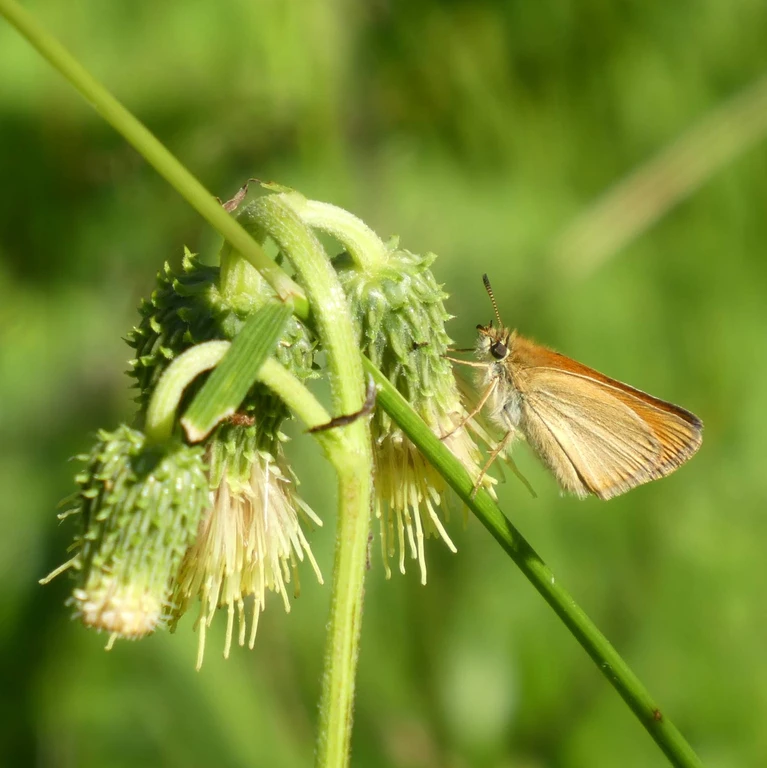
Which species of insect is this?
Thymelicus lineola
